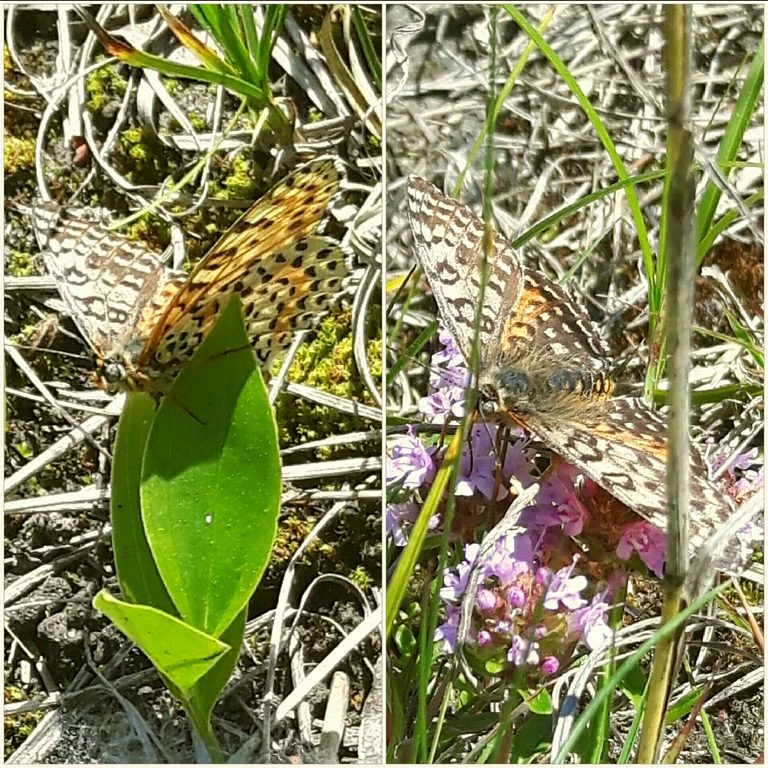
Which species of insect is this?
Melitaea didyma
